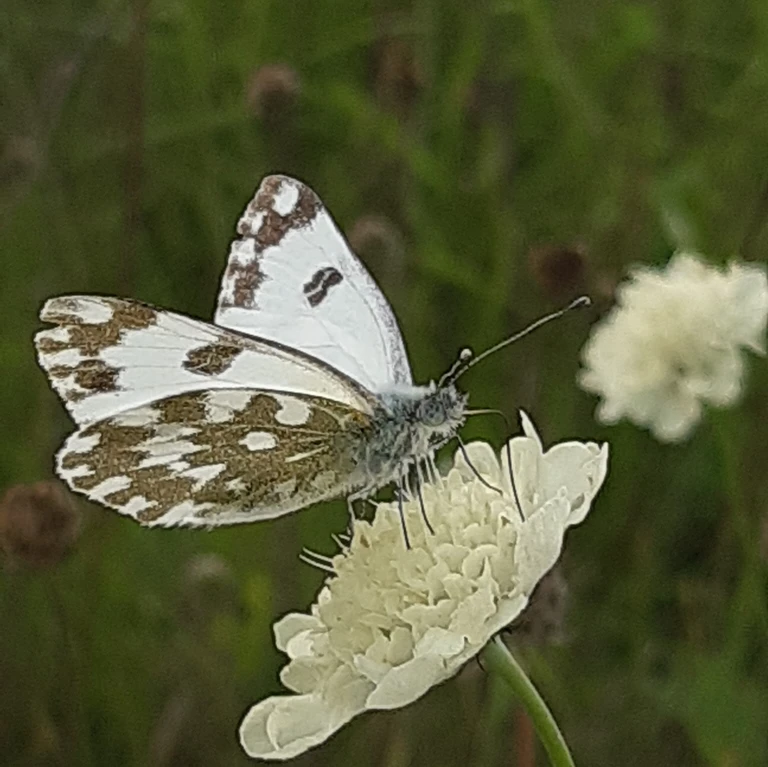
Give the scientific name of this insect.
Pontia edusa
